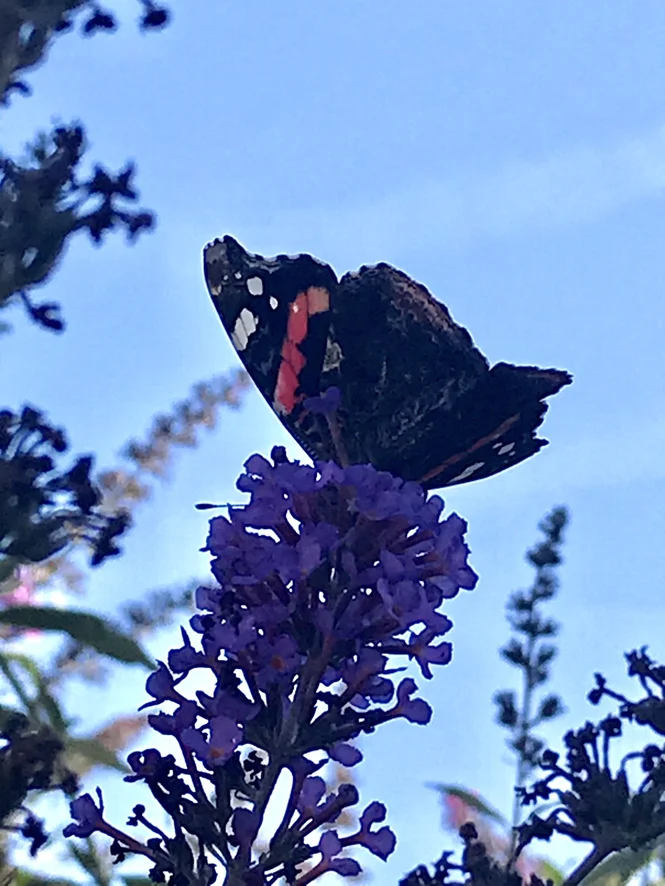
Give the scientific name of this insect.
Vanessa atalanta
